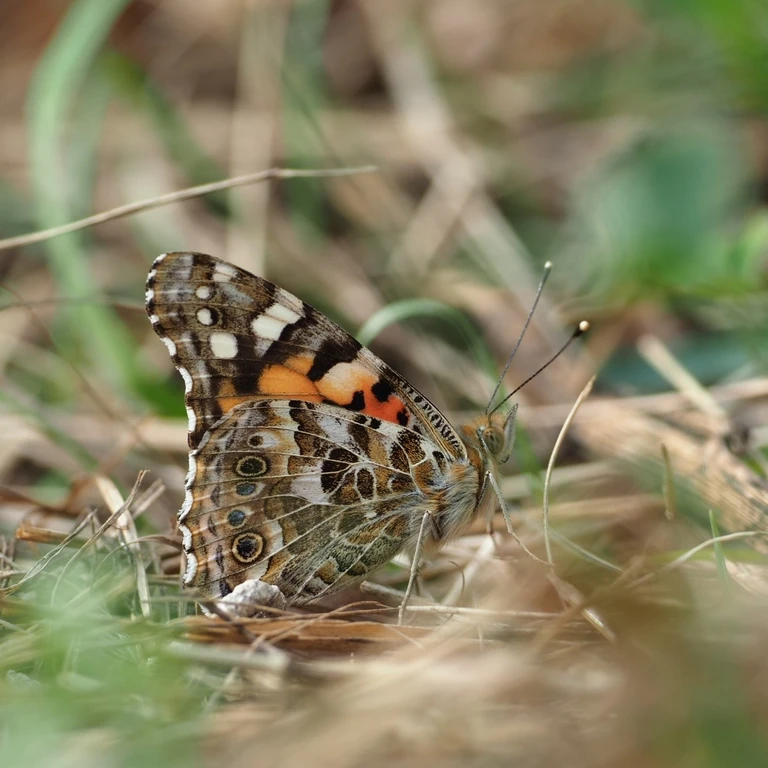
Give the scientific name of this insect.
Vanessa cardui
